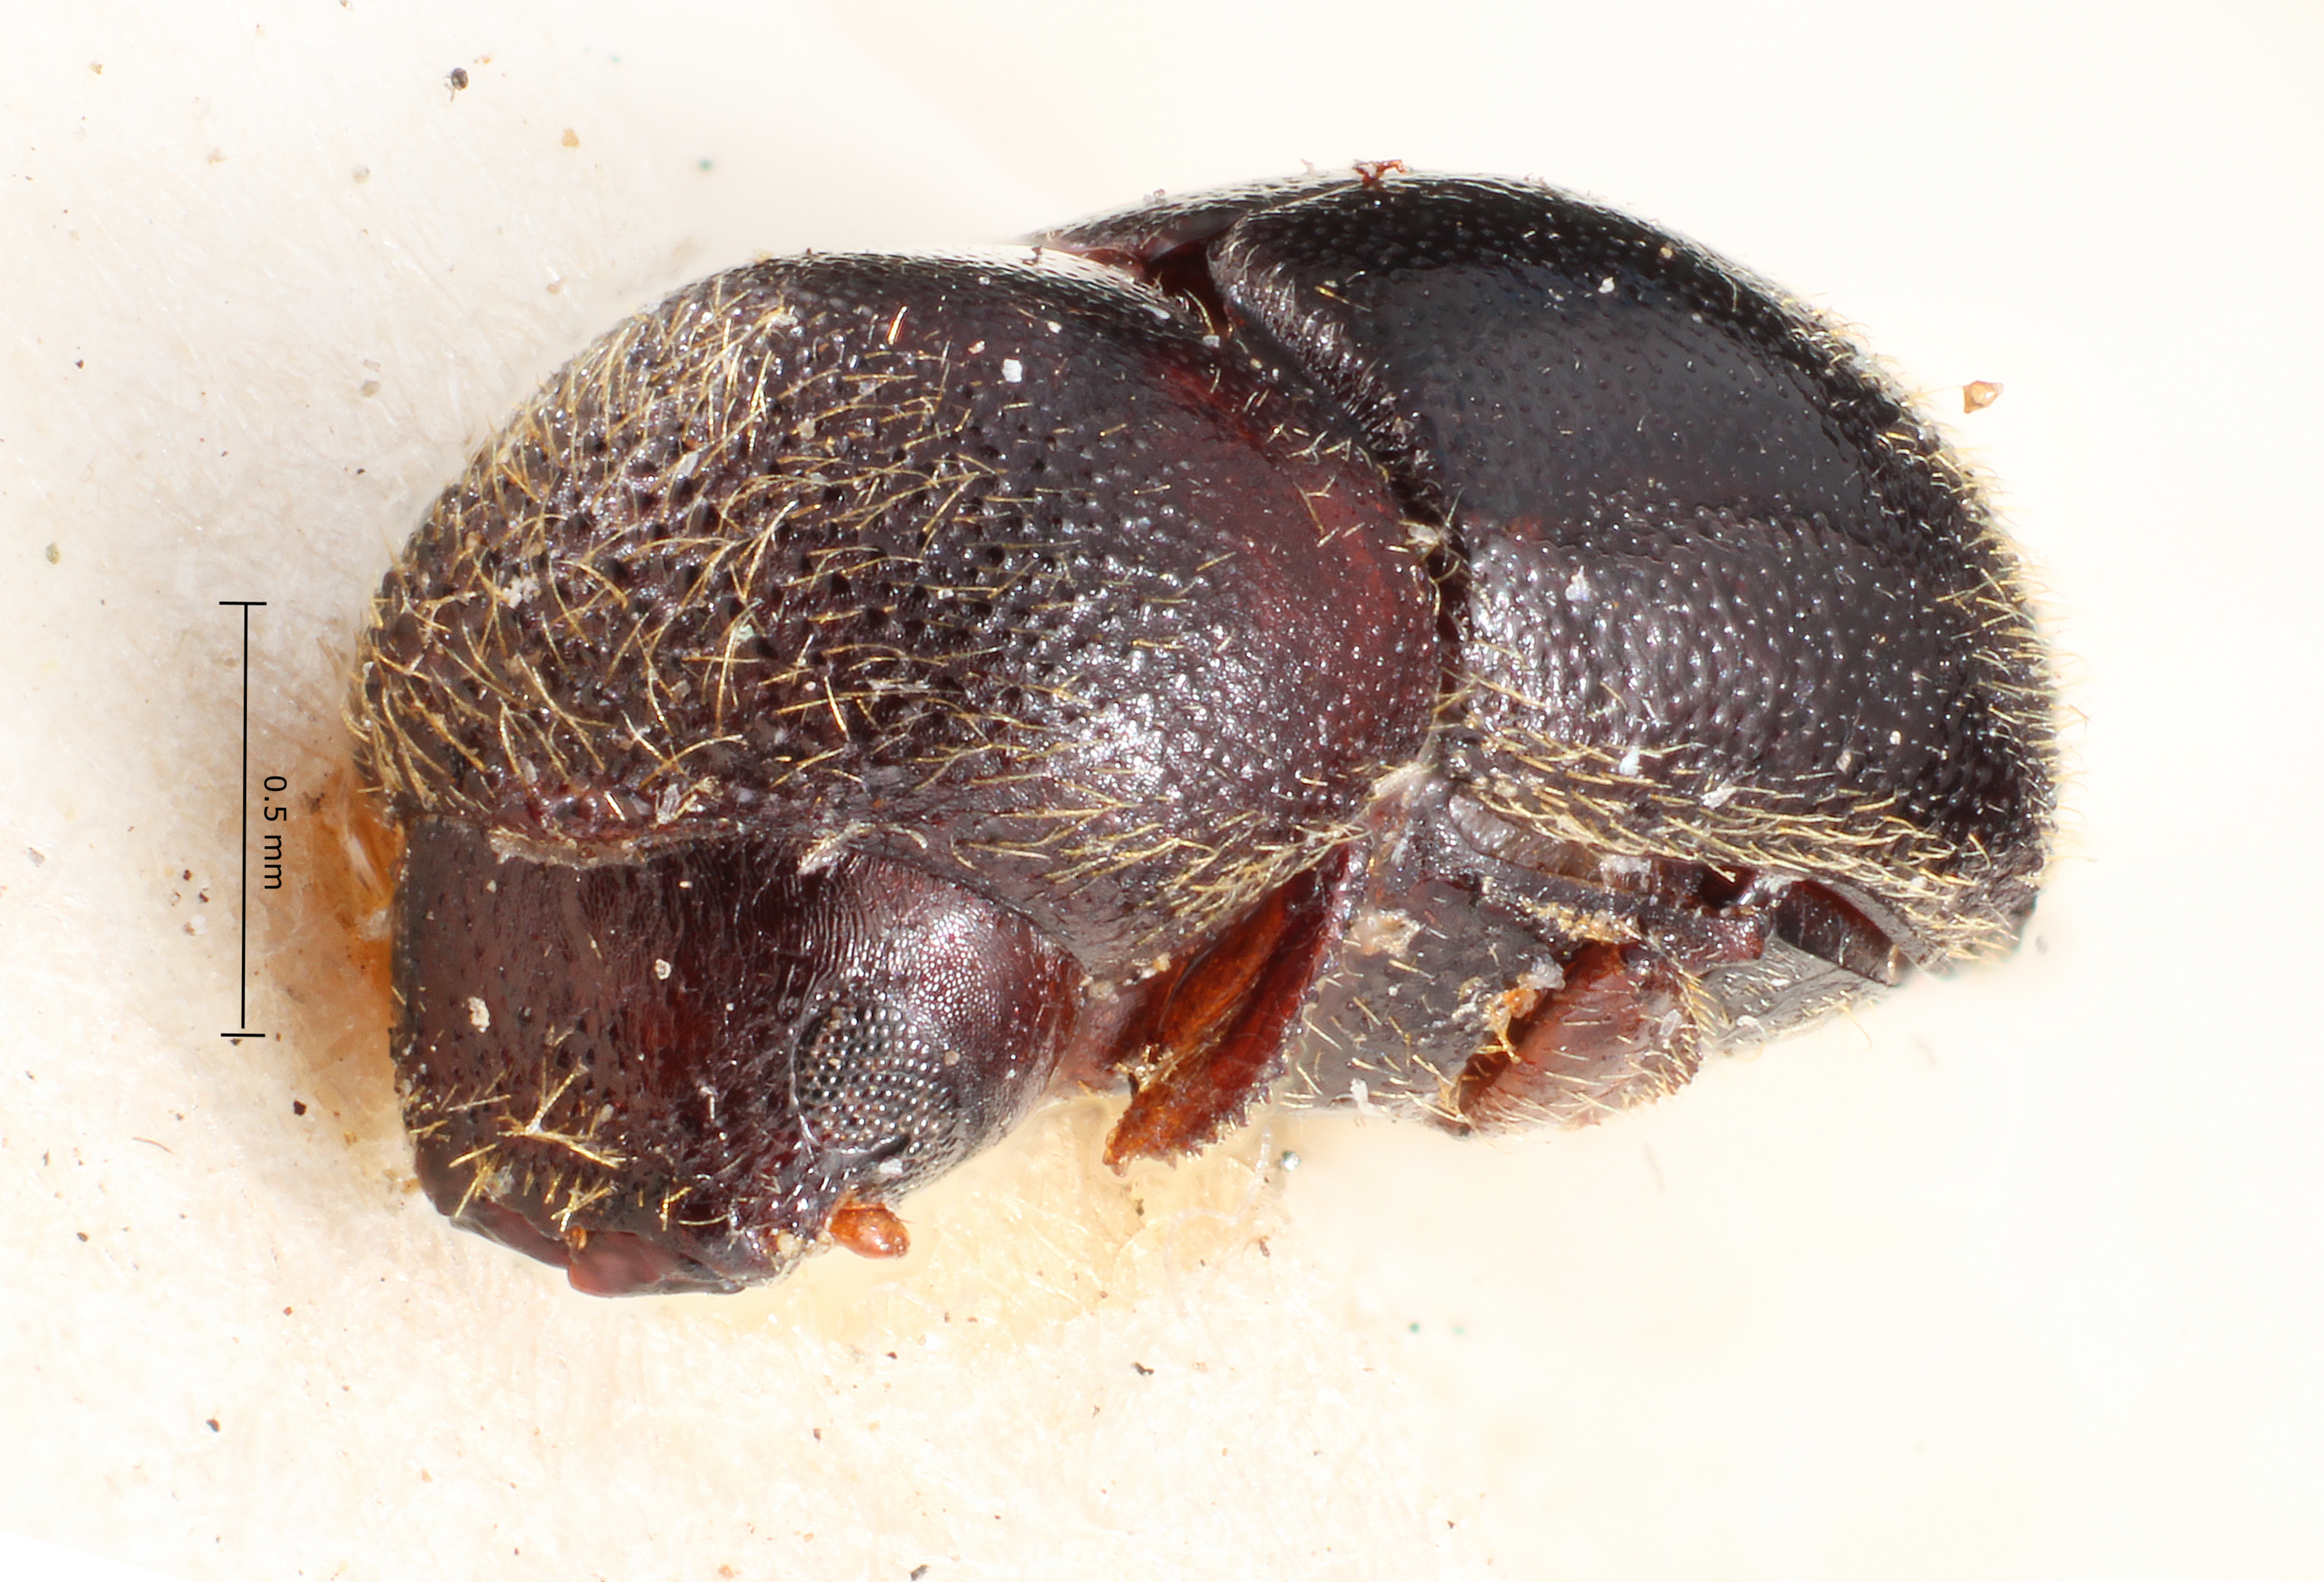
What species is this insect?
Xyleborus capucinoides
